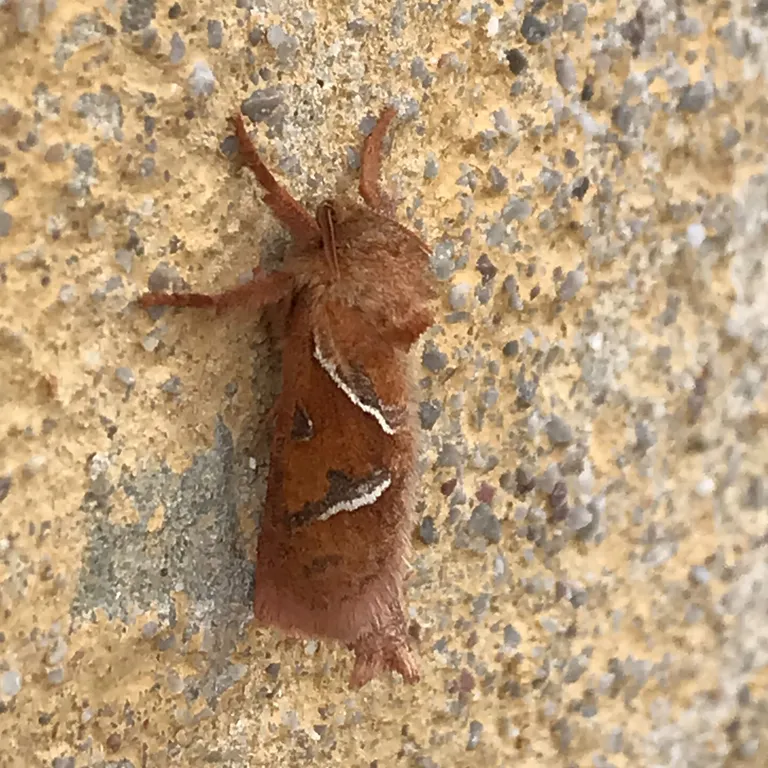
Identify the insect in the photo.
Triodia sylvina
